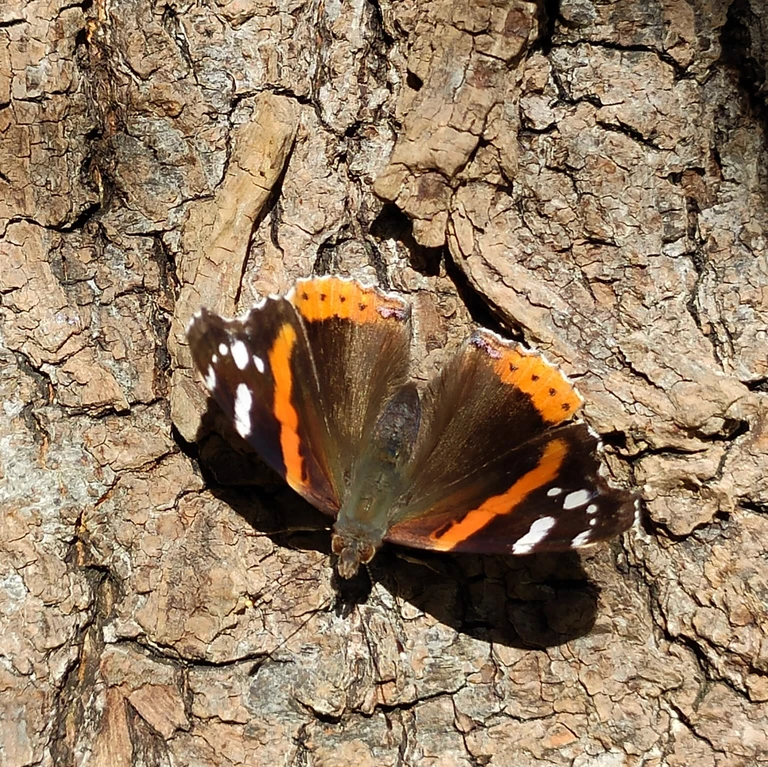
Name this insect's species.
Vanessa atalanta
